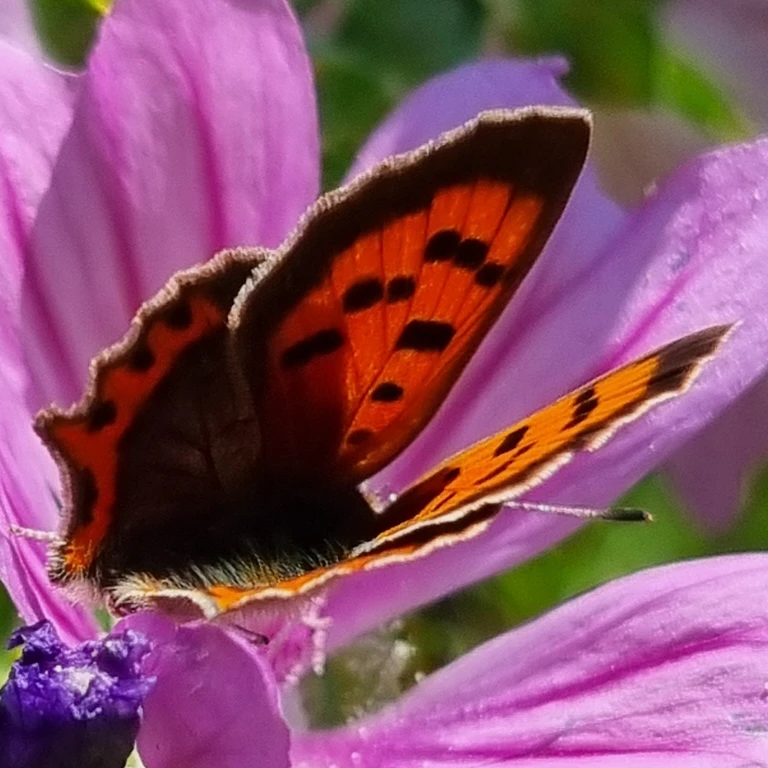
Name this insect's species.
Lycaena phlaeas
